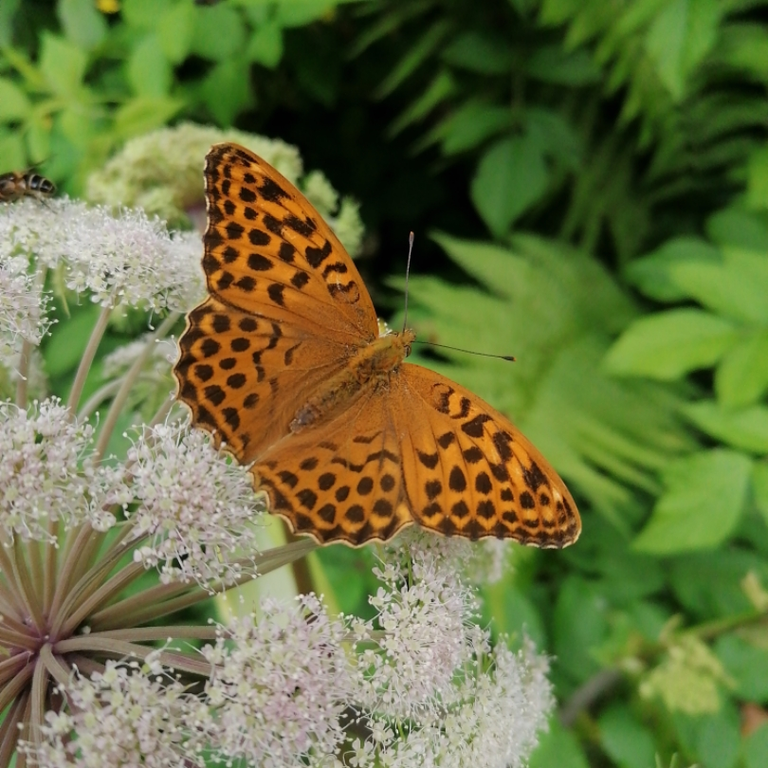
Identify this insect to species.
Argynnis paphia
